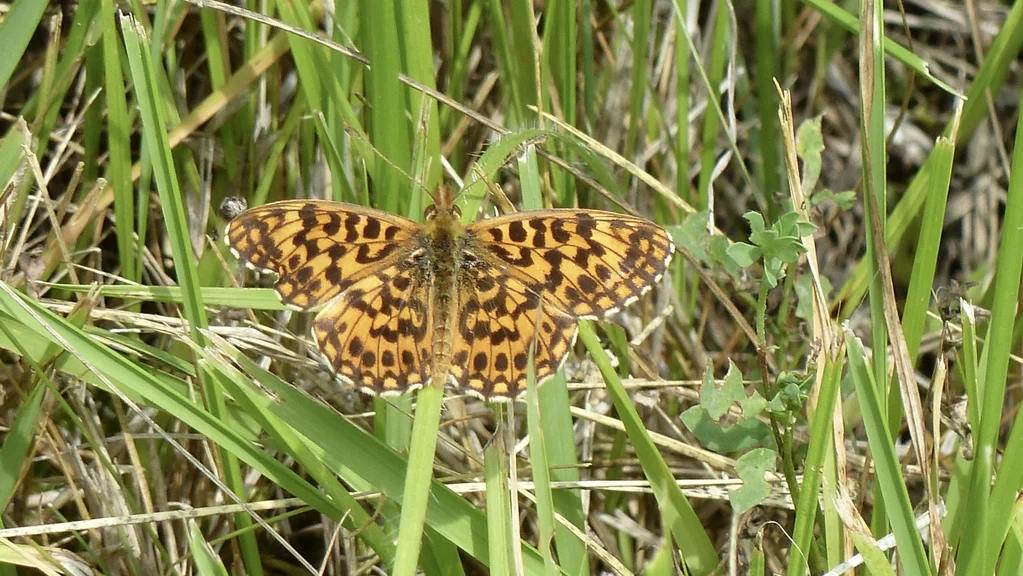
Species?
Boloria dia
